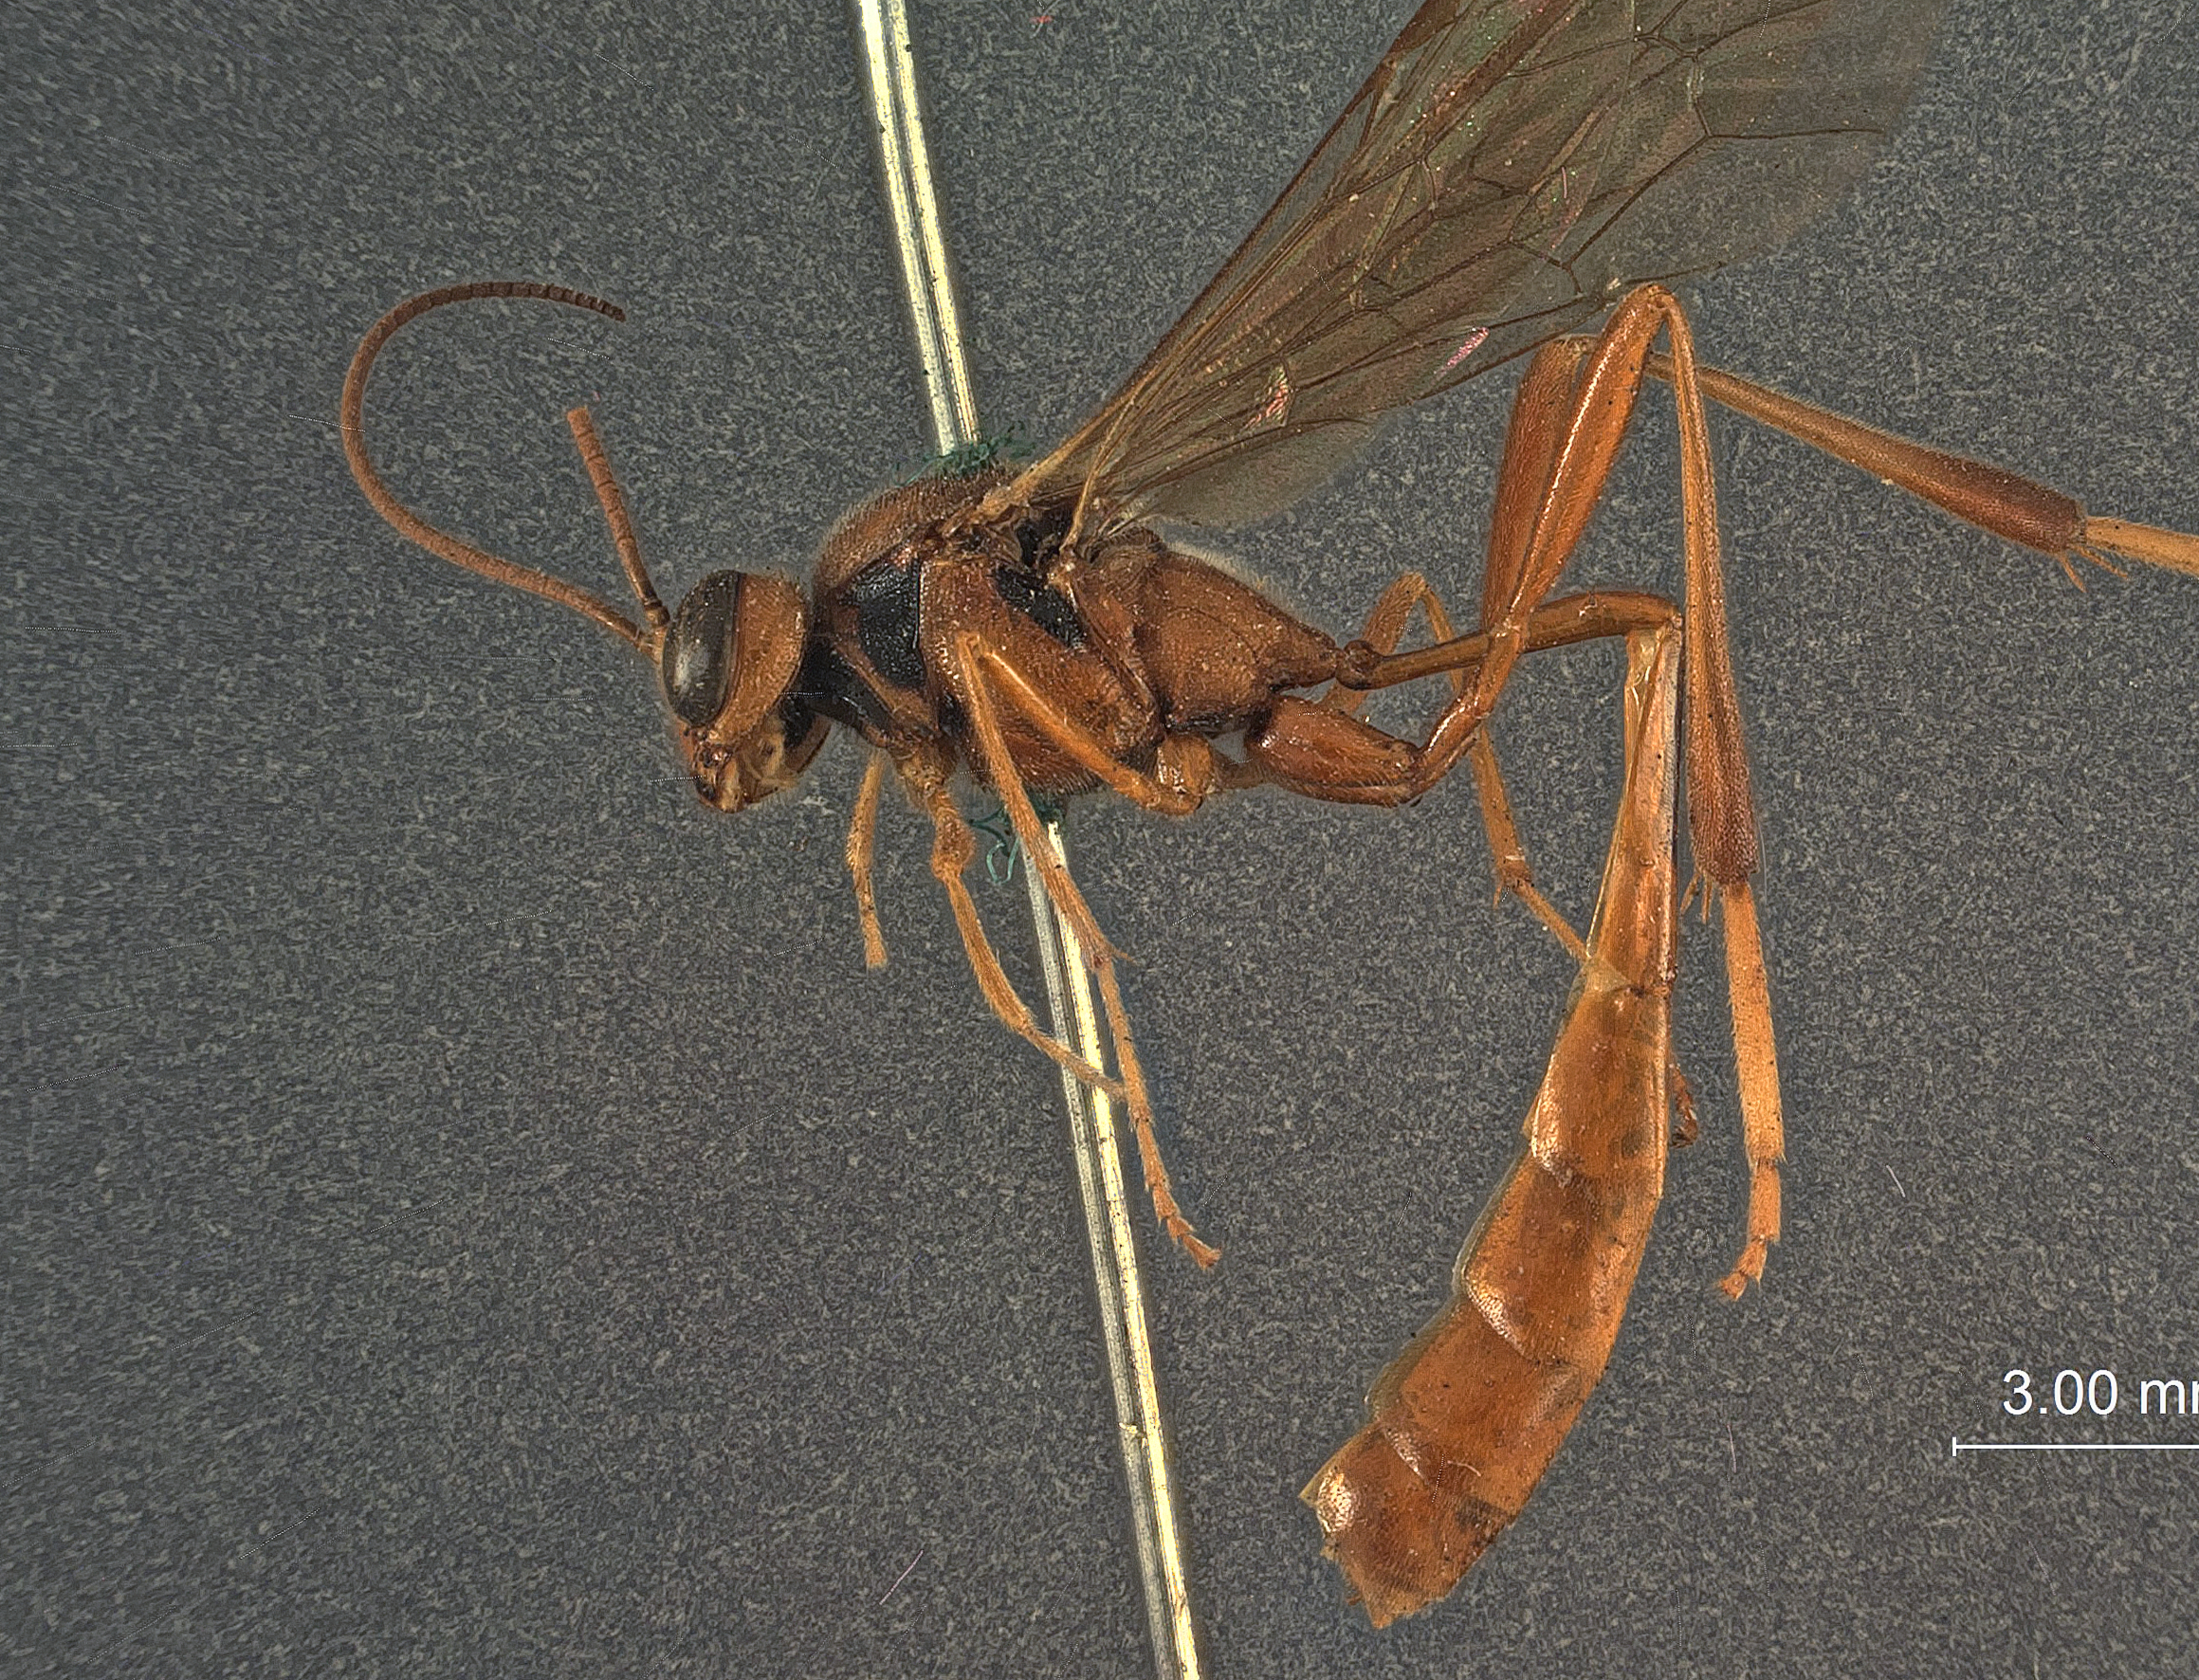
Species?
Anomalon eureka
